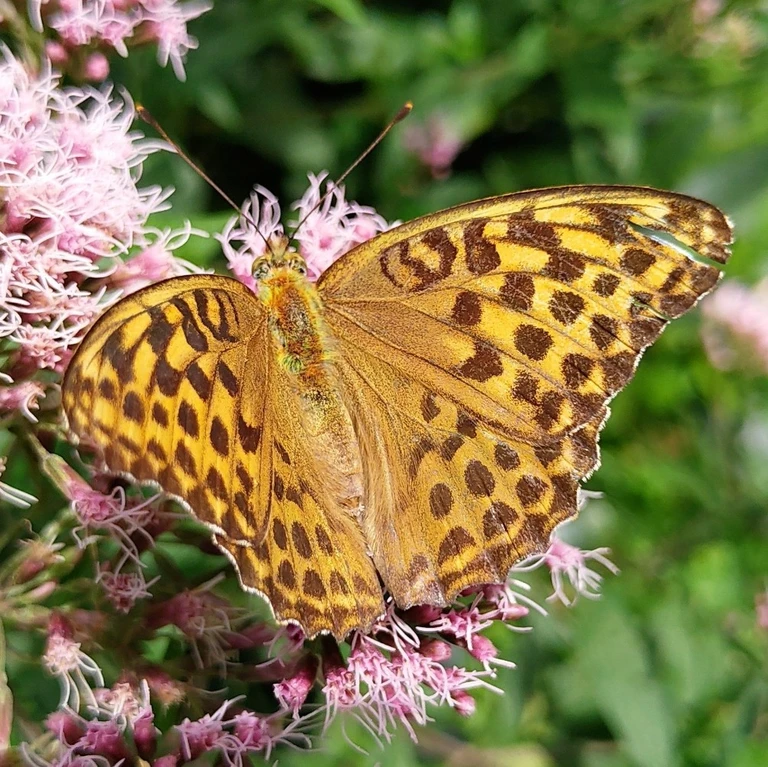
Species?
Argynnis paphia
